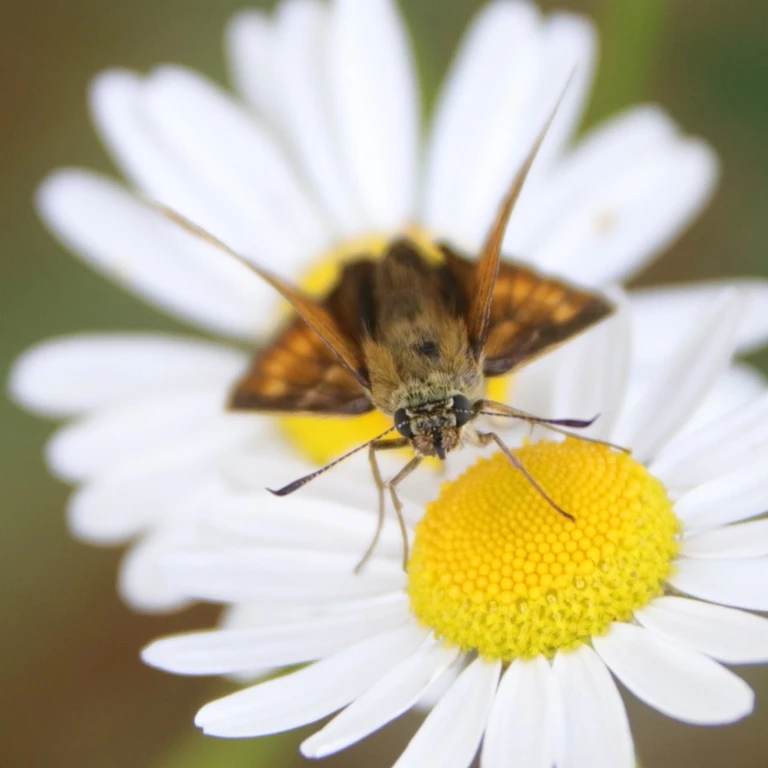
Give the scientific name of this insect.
Ochlodes sylvanus (also Ochlodes venata)
